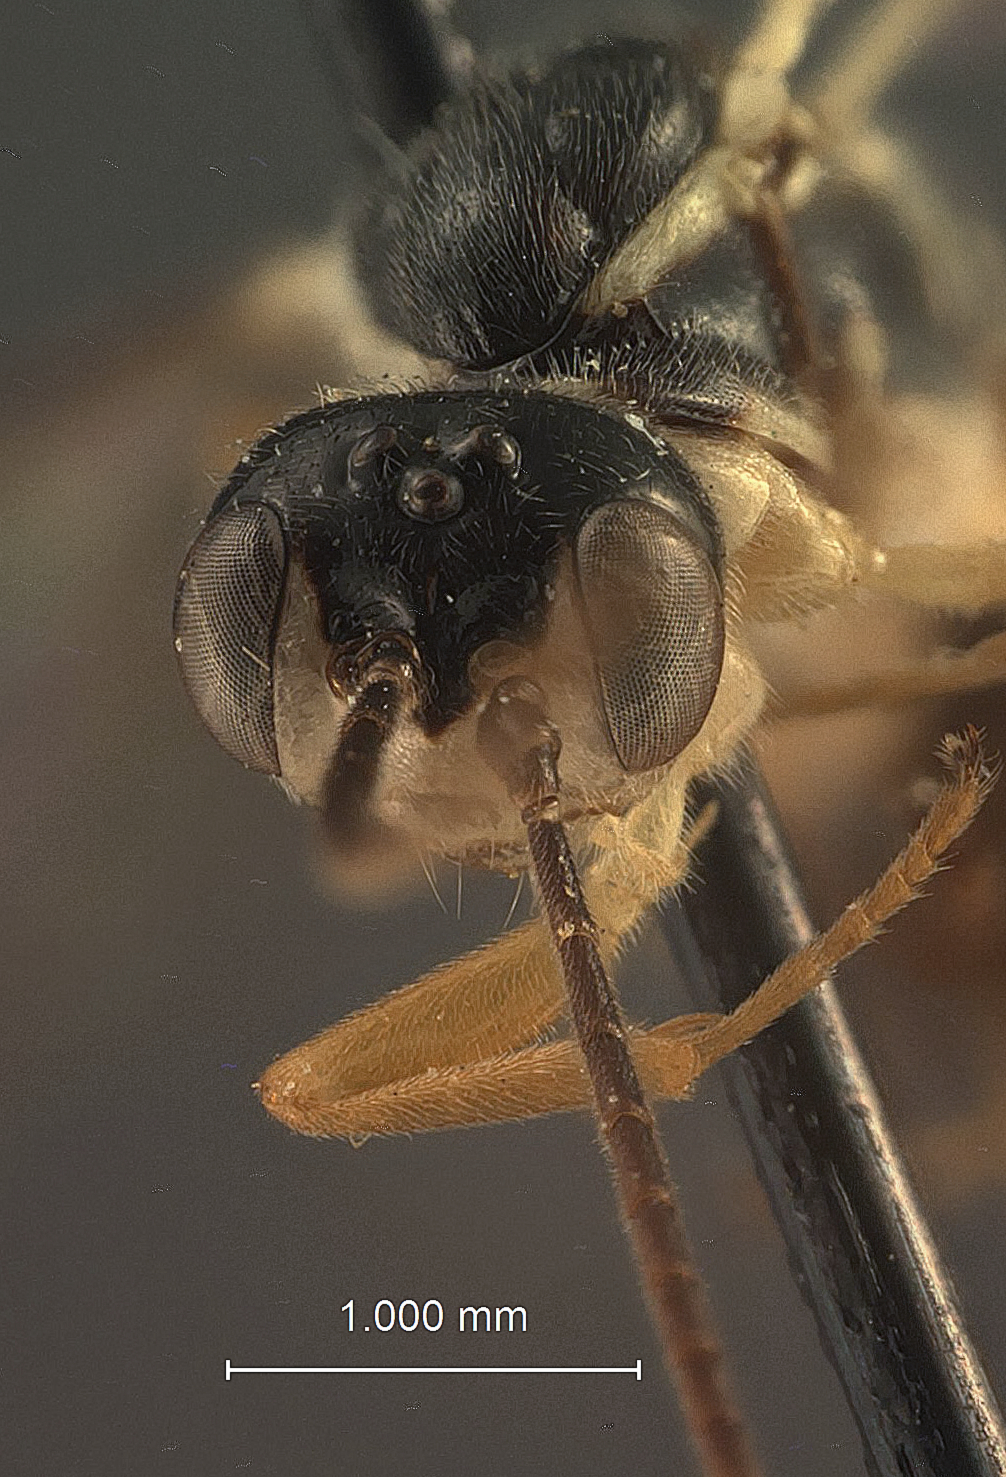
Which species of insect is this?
Diaborus promediatus
